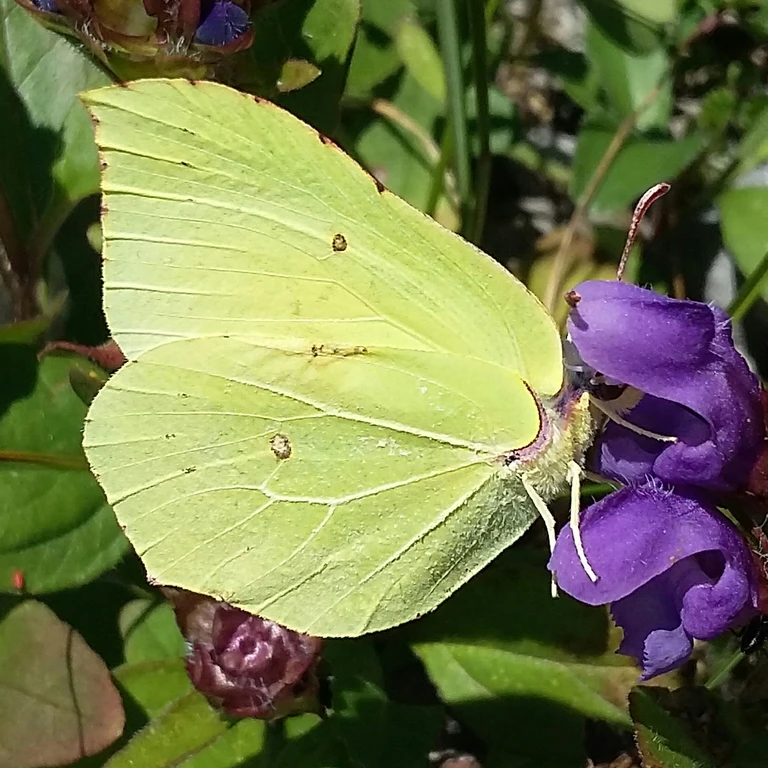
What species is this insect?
Gonepteryx rhamni
